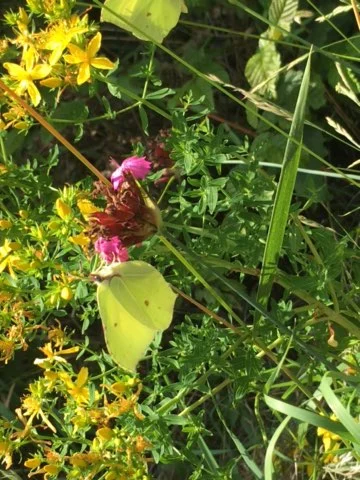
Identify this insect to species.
Gonepteryx rhamni
